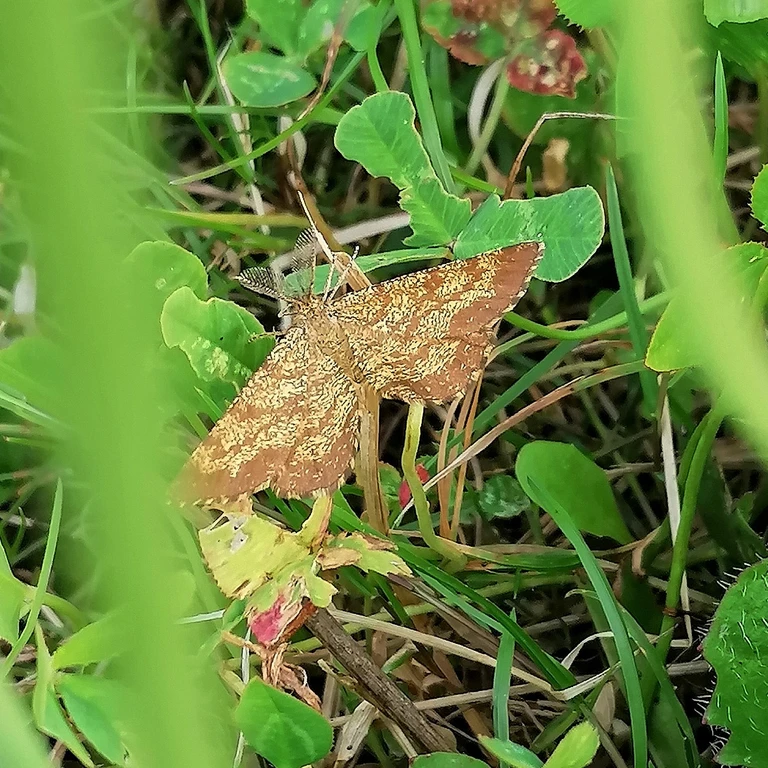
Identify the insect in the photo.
Ematurga atomaria
